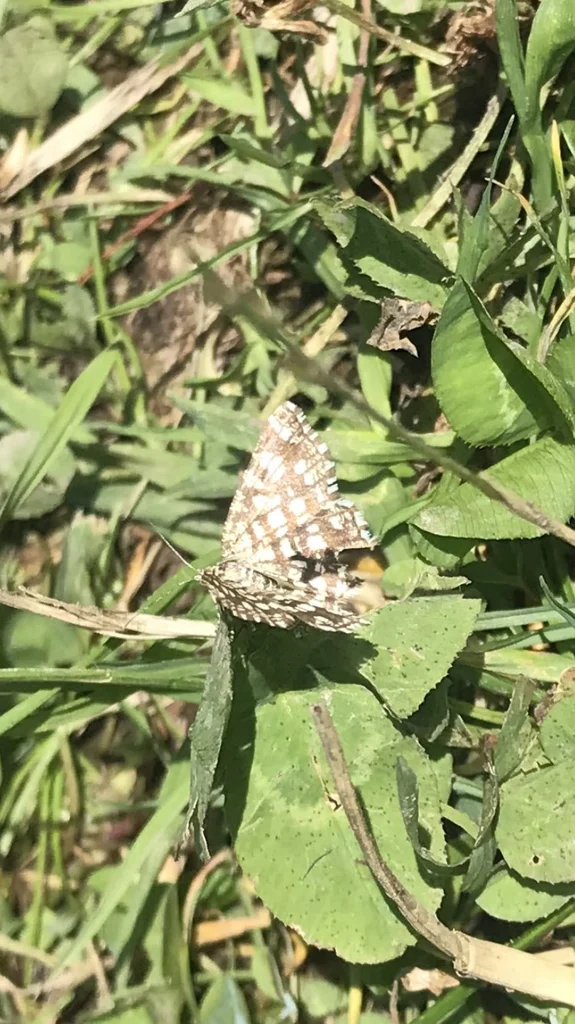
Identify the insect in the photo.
Chiasmia clathrata
